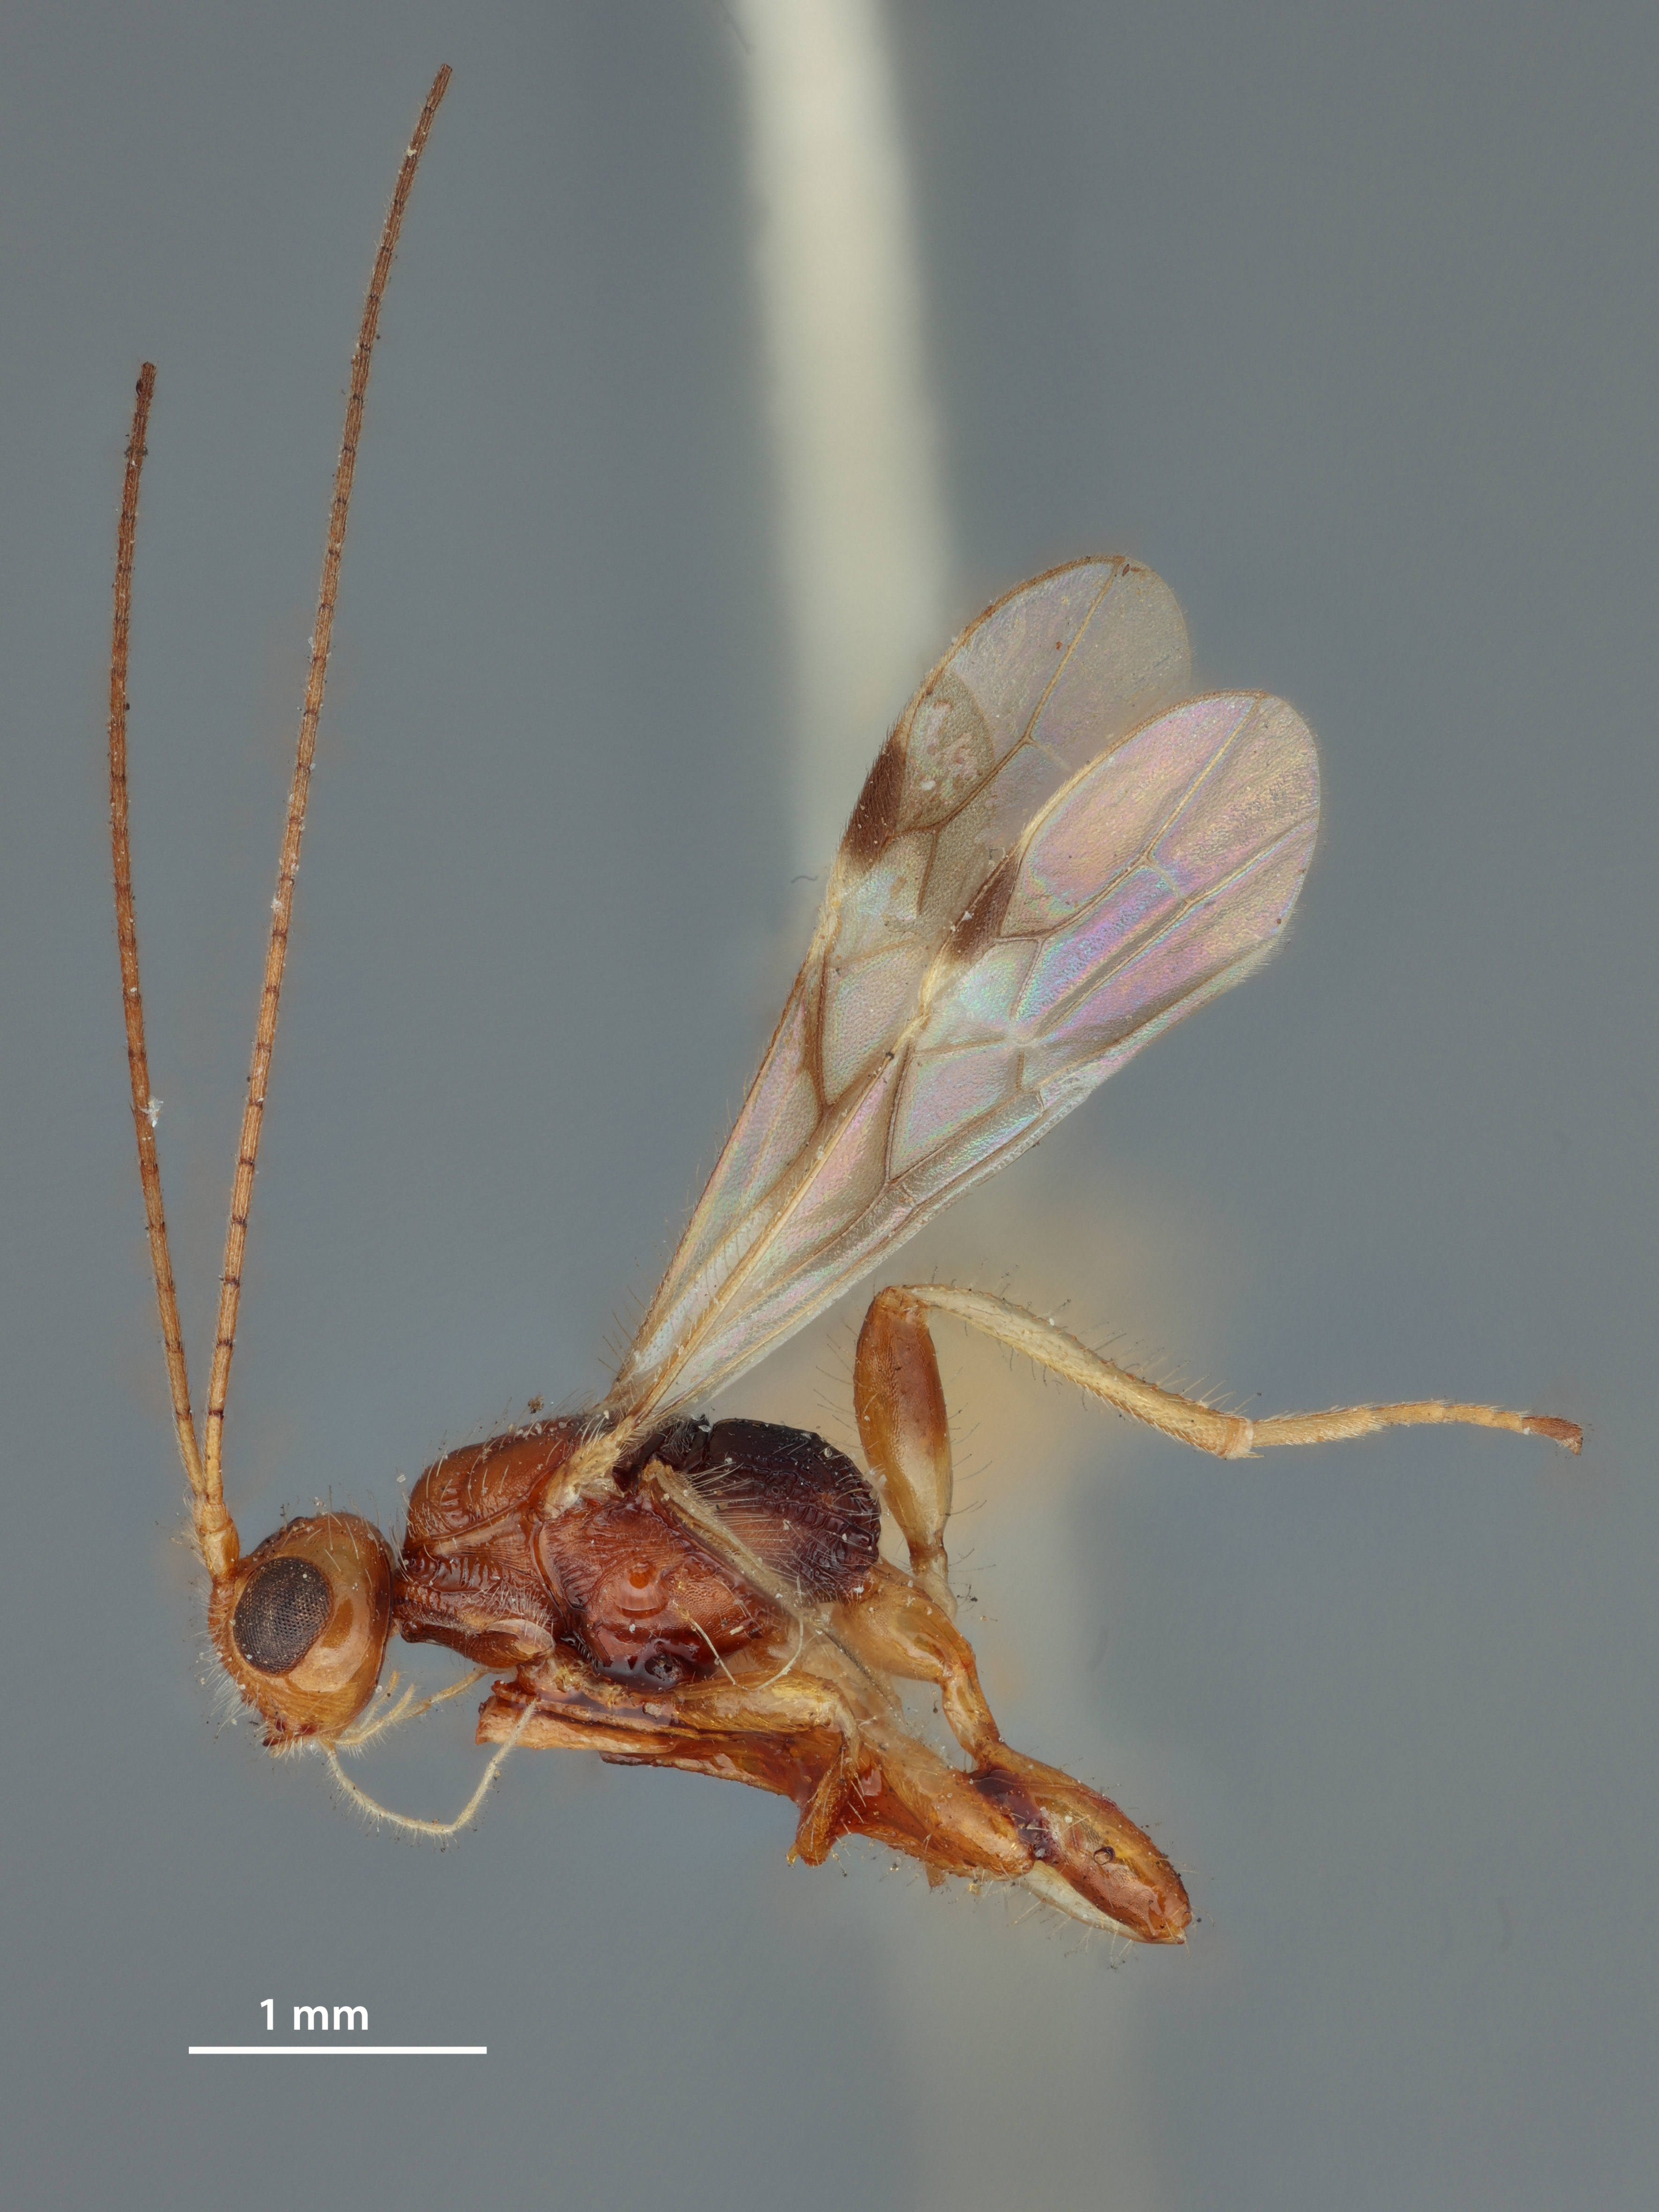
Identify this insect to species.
Spathius chrysippus
